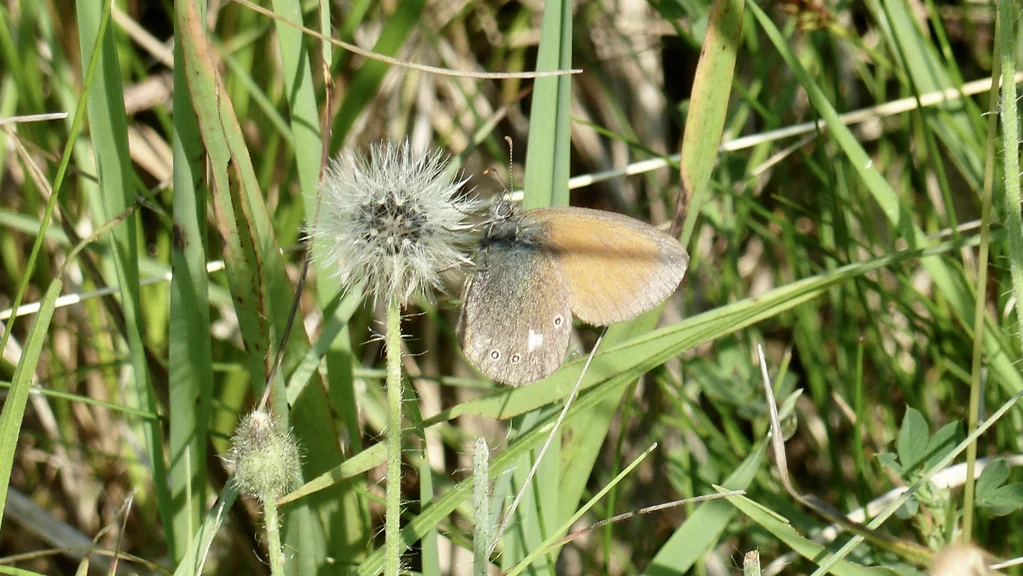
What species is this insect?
Coenonympha glycerion (also Coenonympha iphis)
